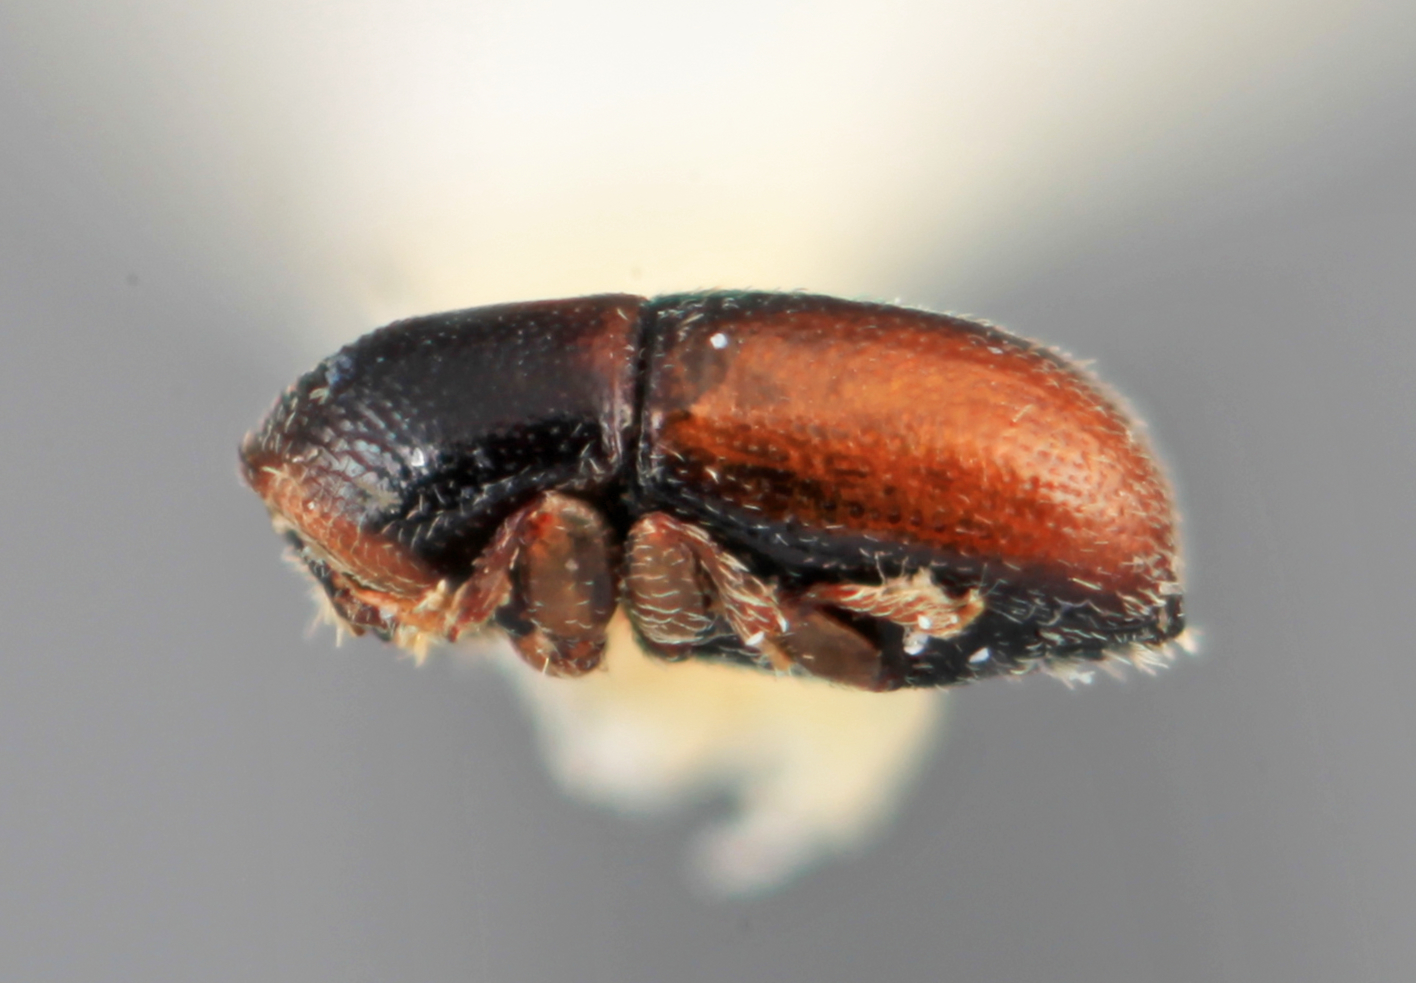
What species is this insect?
Scolytodes nayaritensis
